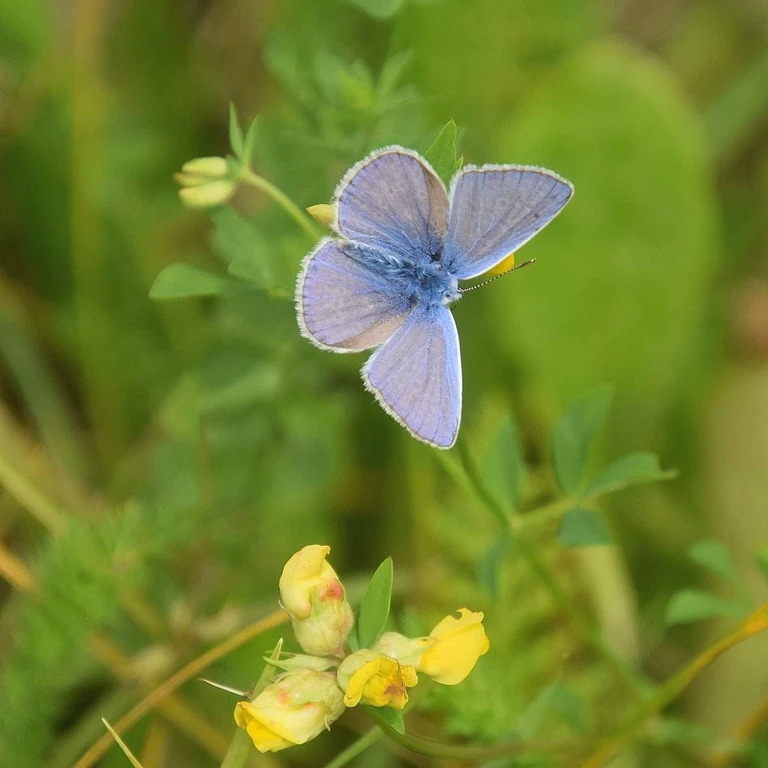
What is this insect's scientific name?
Polyommatus icarus
